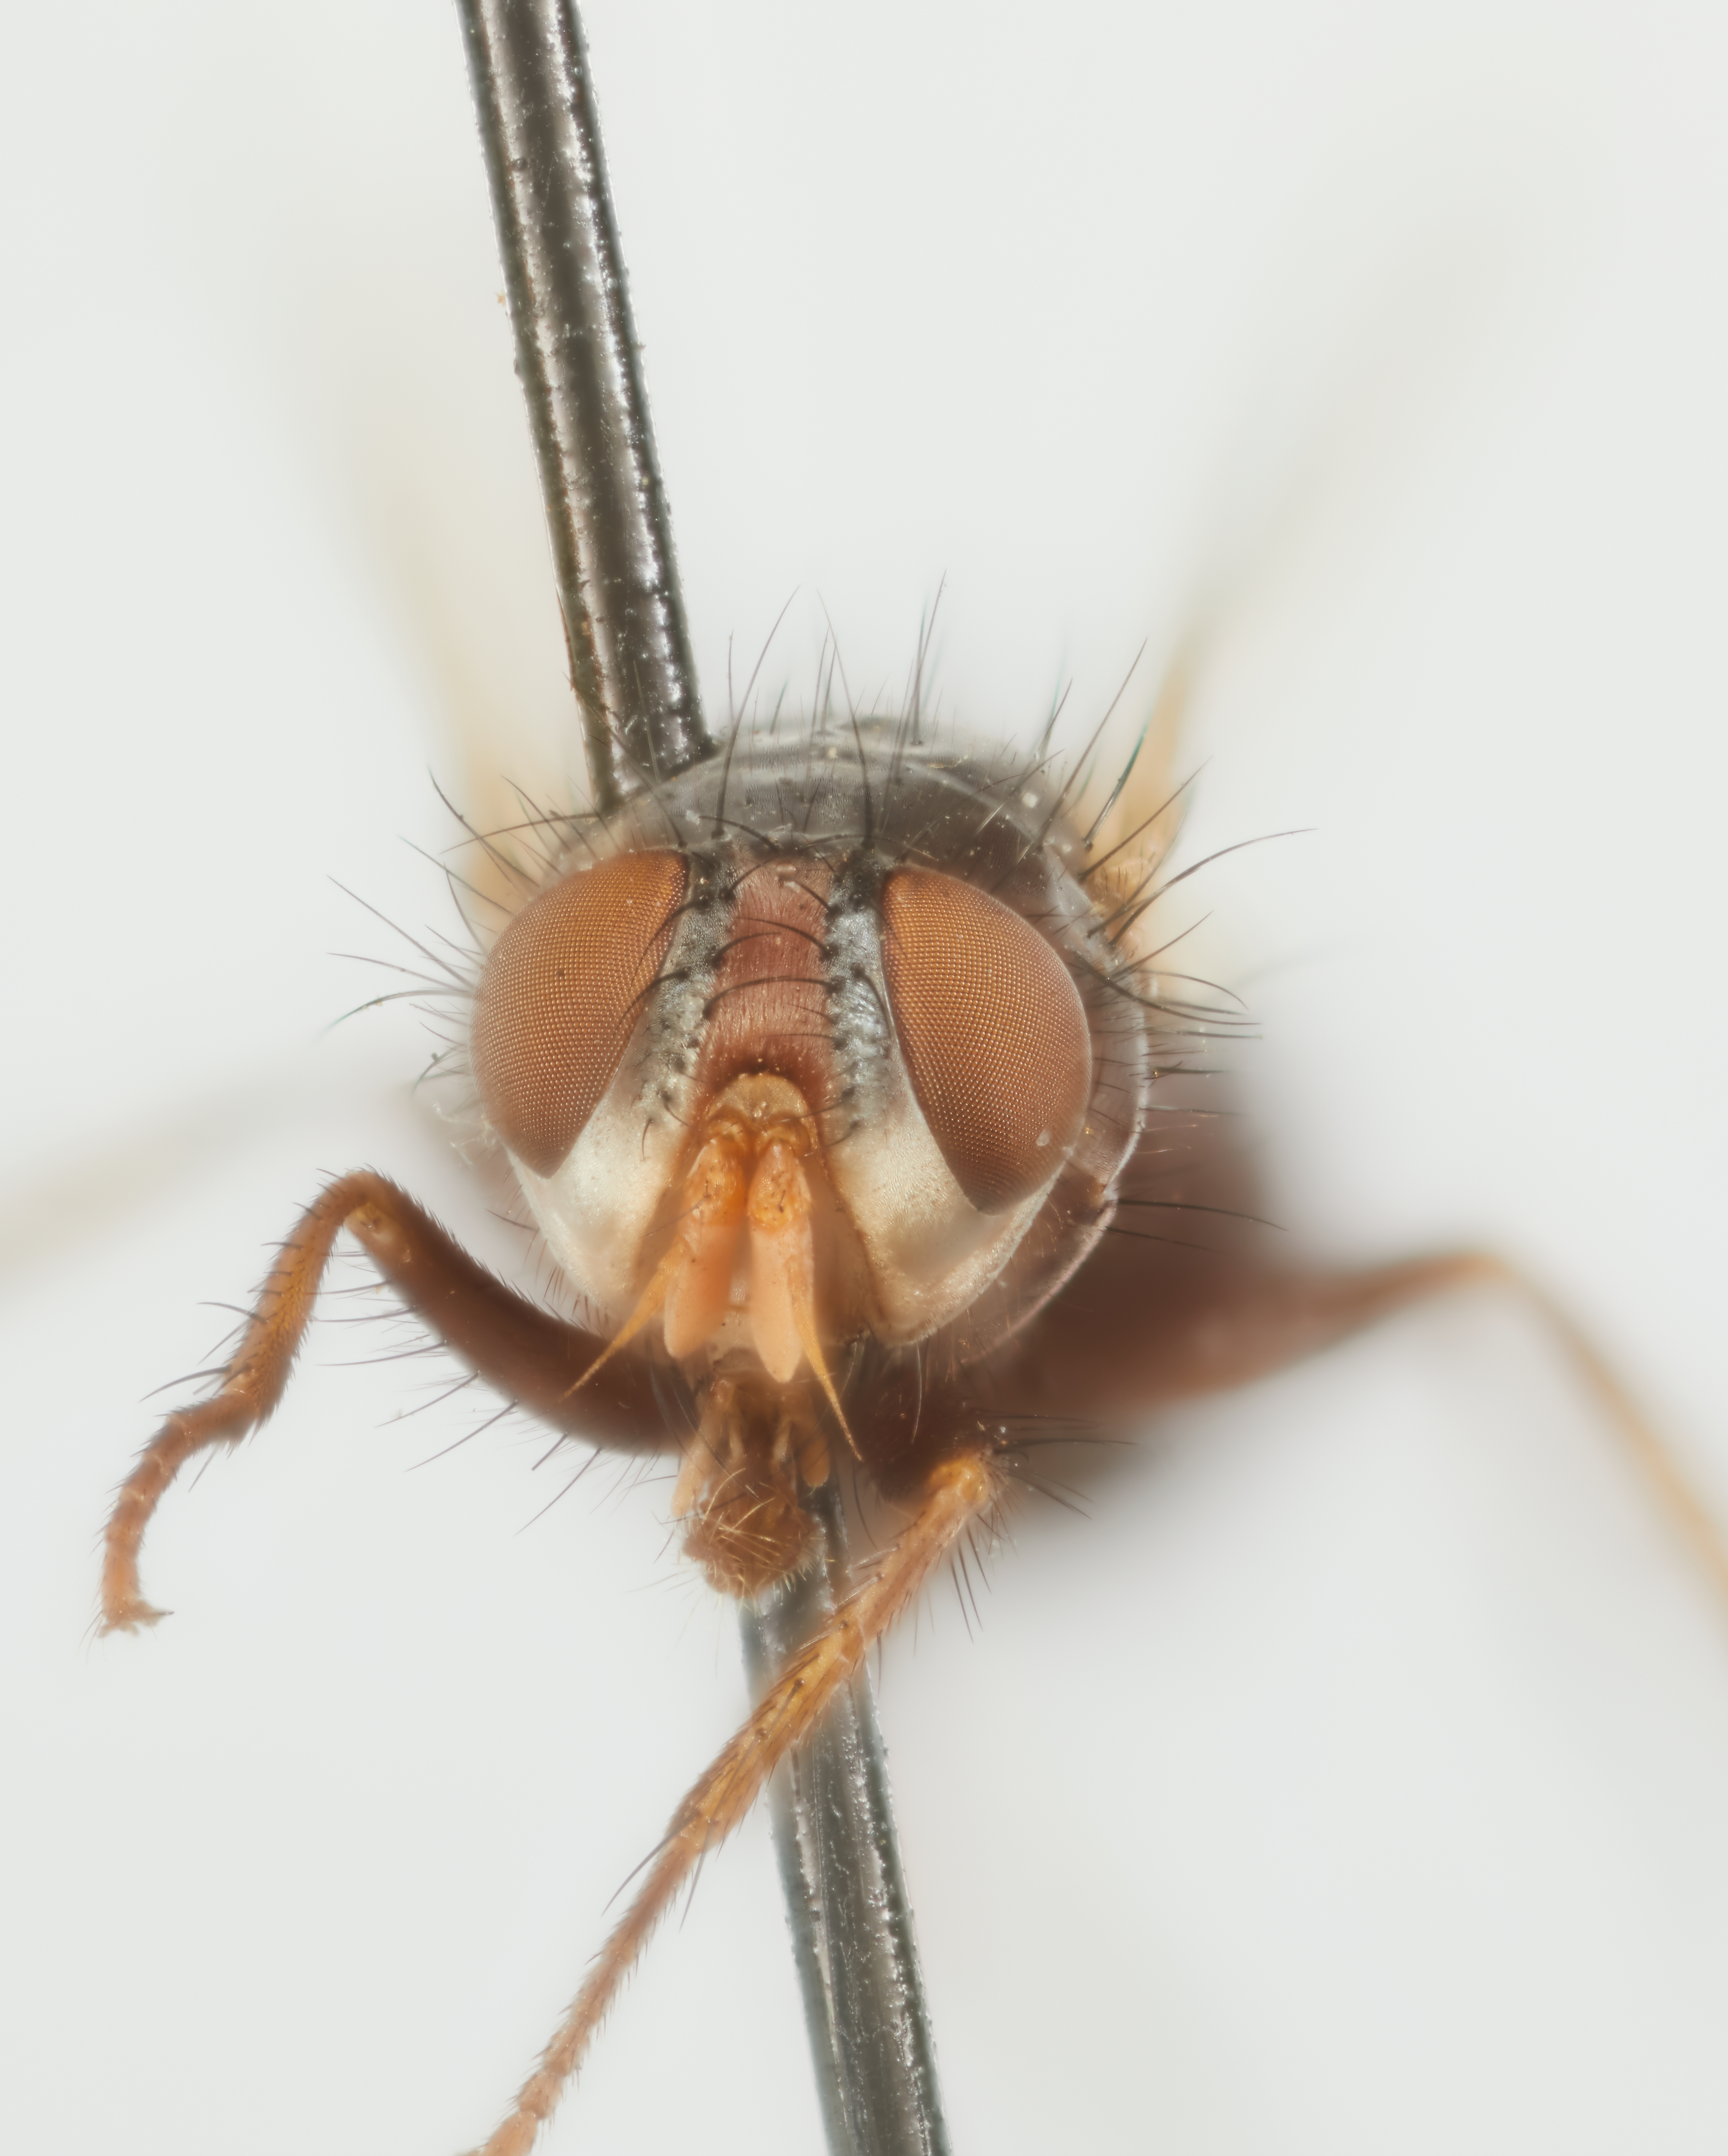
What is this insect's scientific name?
Xanthocera atra
